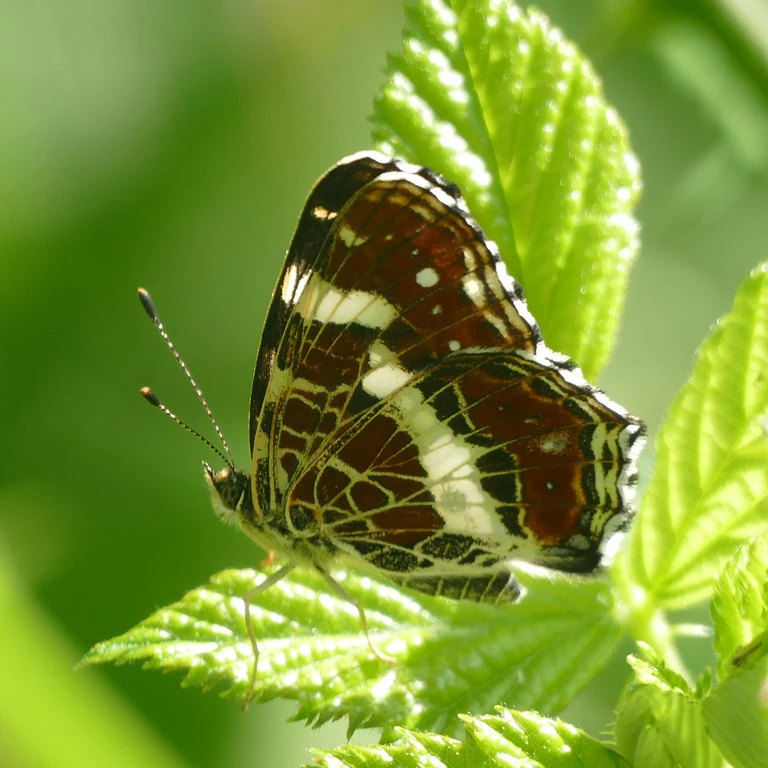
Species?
Araschnia levana
